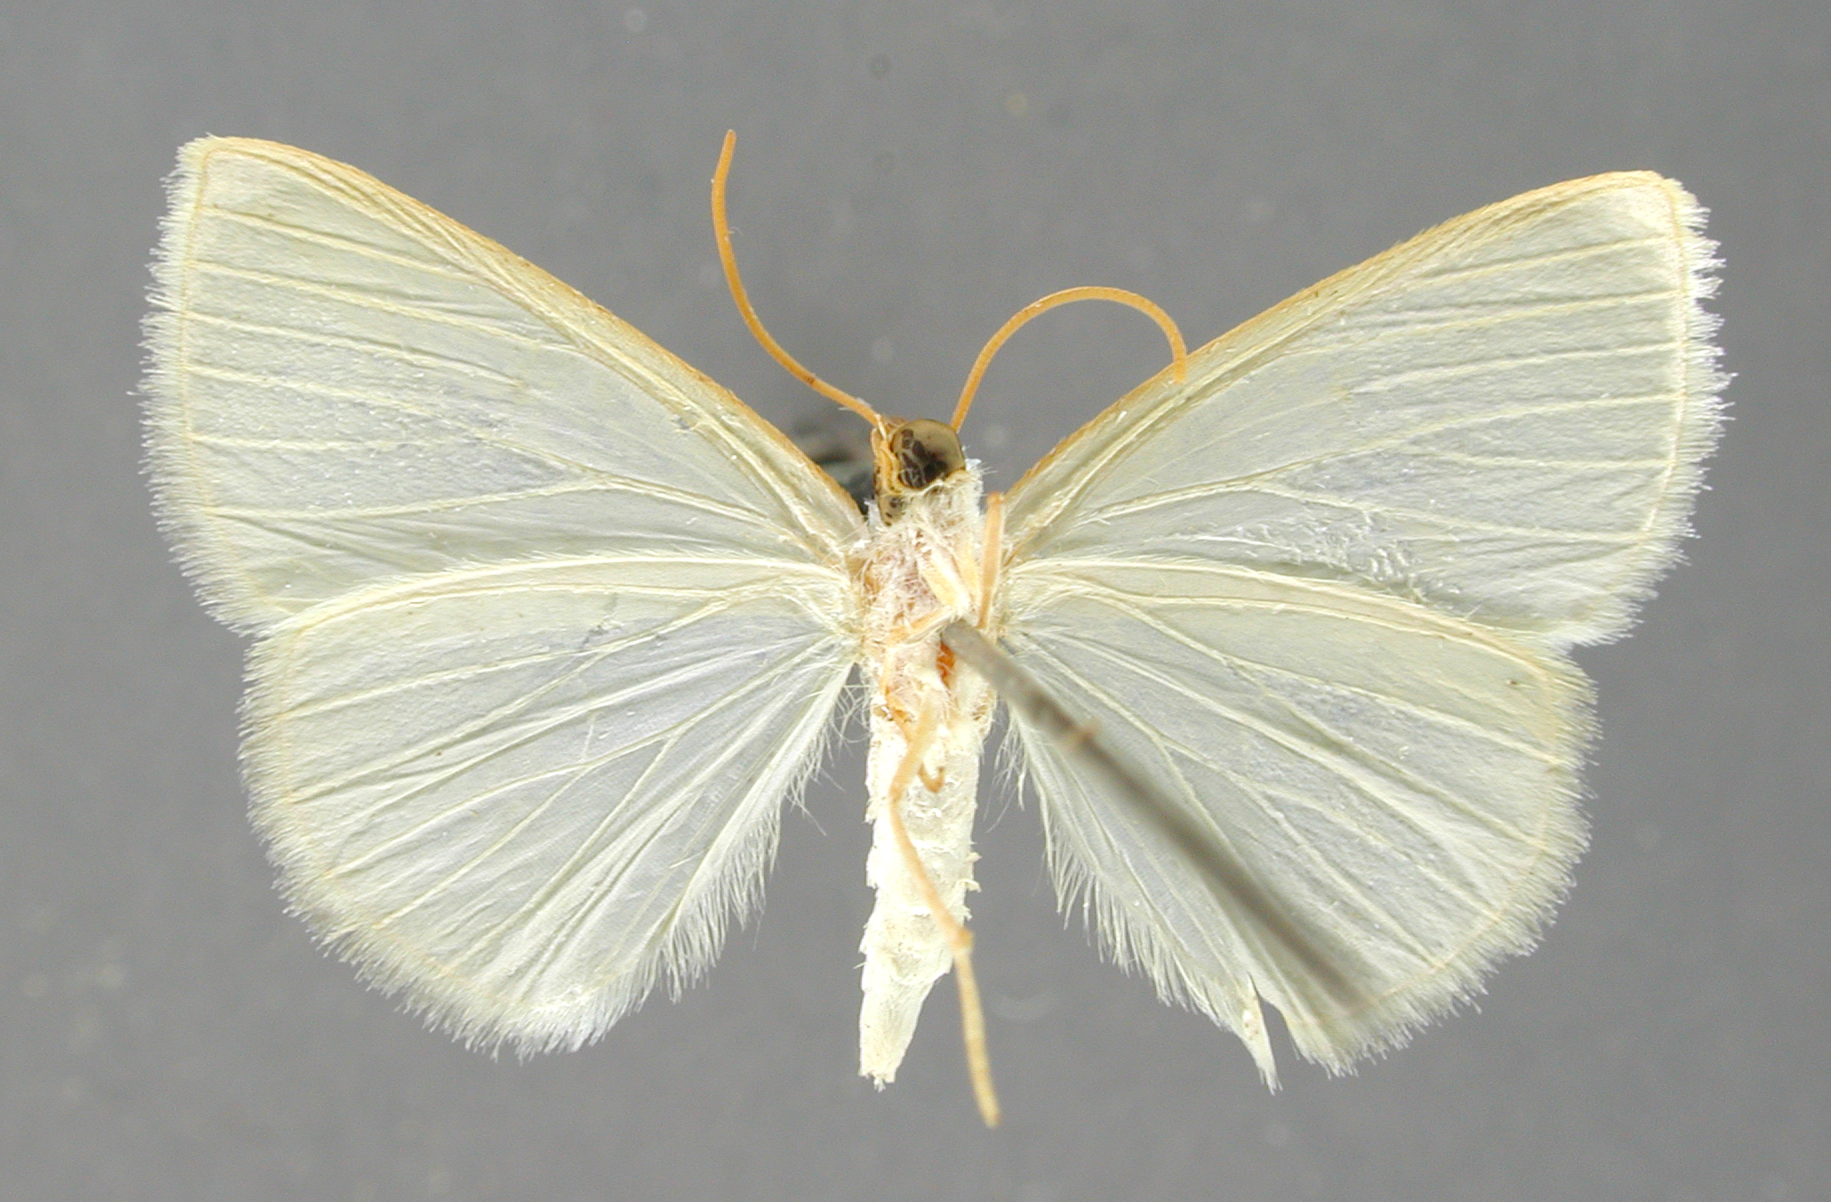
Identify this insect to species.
Bapta molesta
